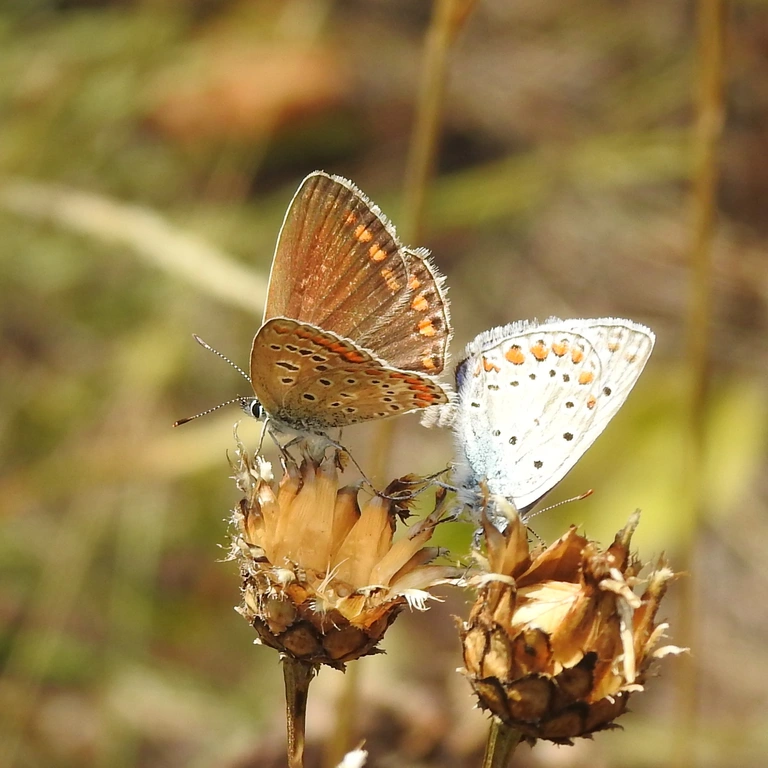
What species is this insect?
Polyommatus icarus
